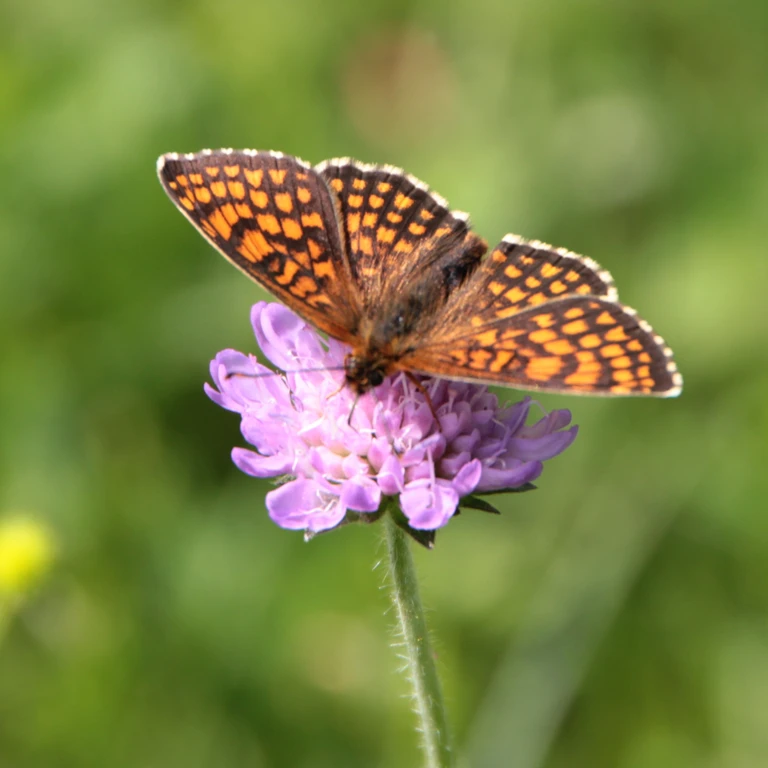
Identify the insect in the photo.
Melitaea athalia
